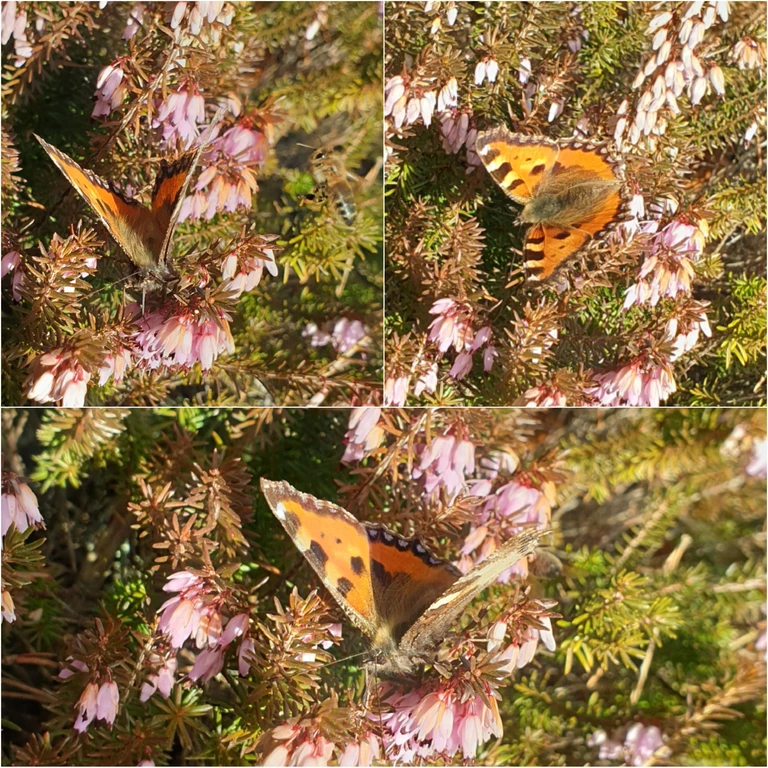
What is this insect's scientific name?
Aglais urticae
